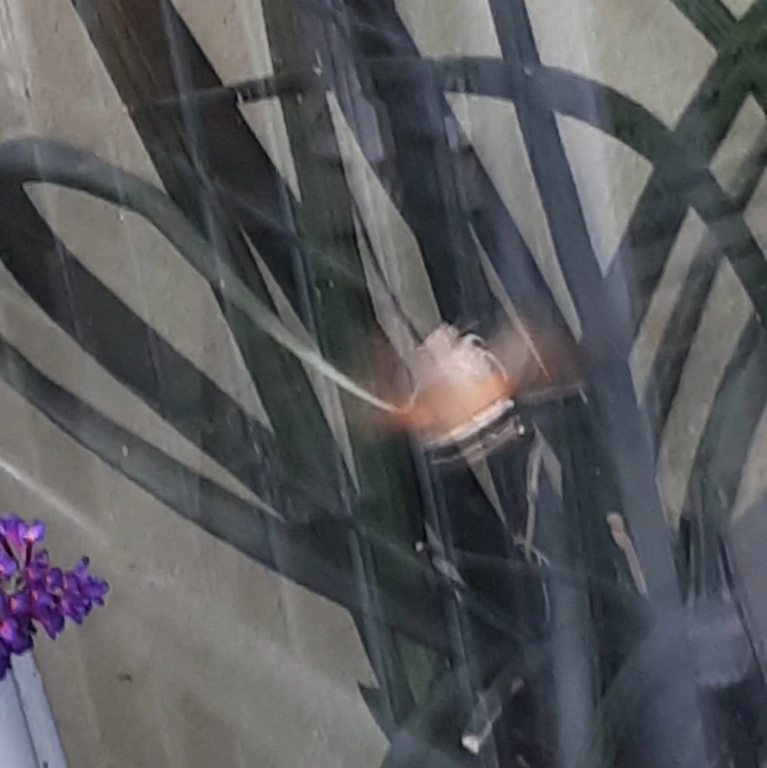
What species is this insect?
Macroglossum stellatarum
